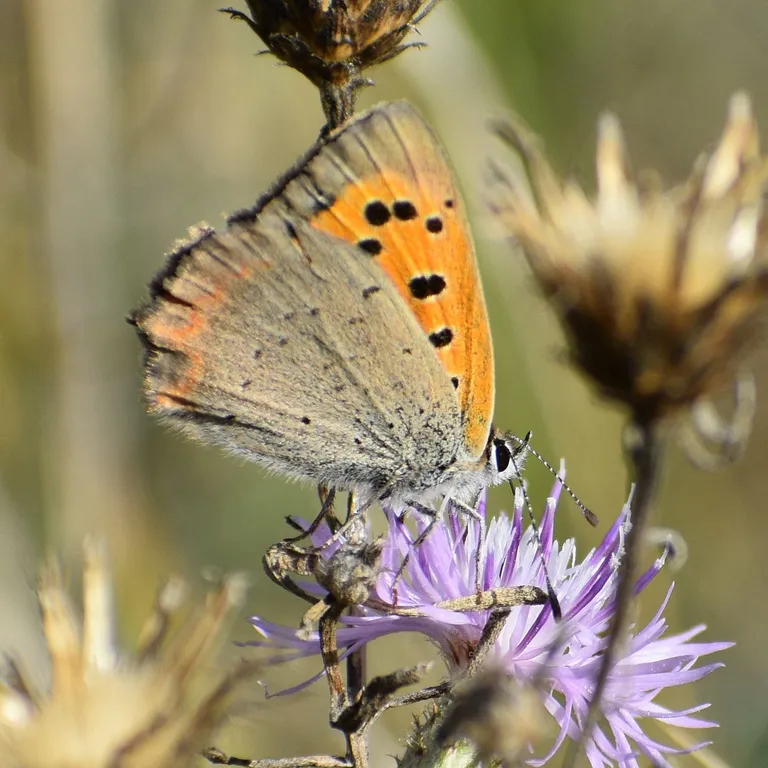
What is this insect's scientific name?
Lycaena phlaeas
